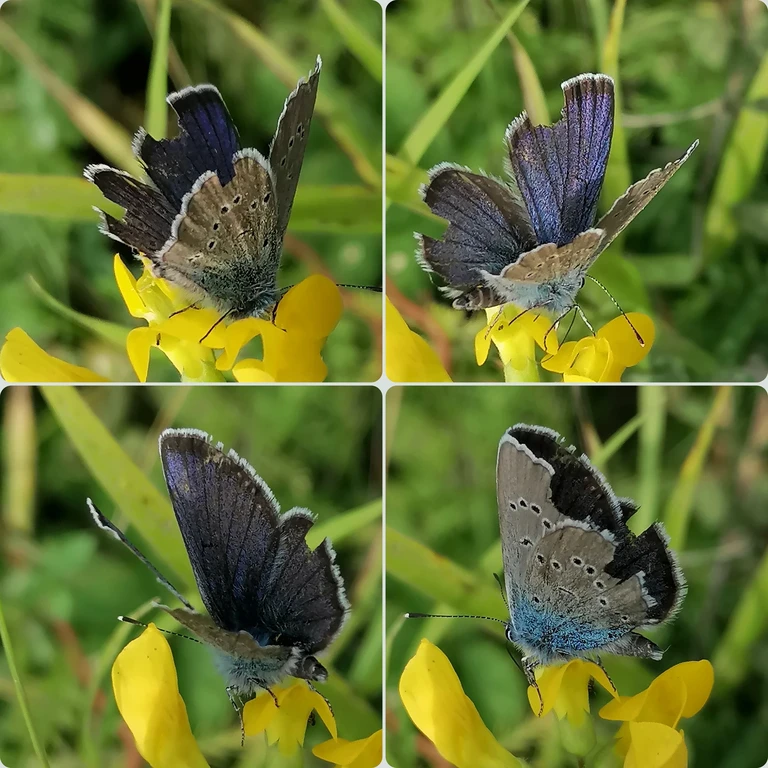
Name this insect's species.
Cyaniris semiargus
